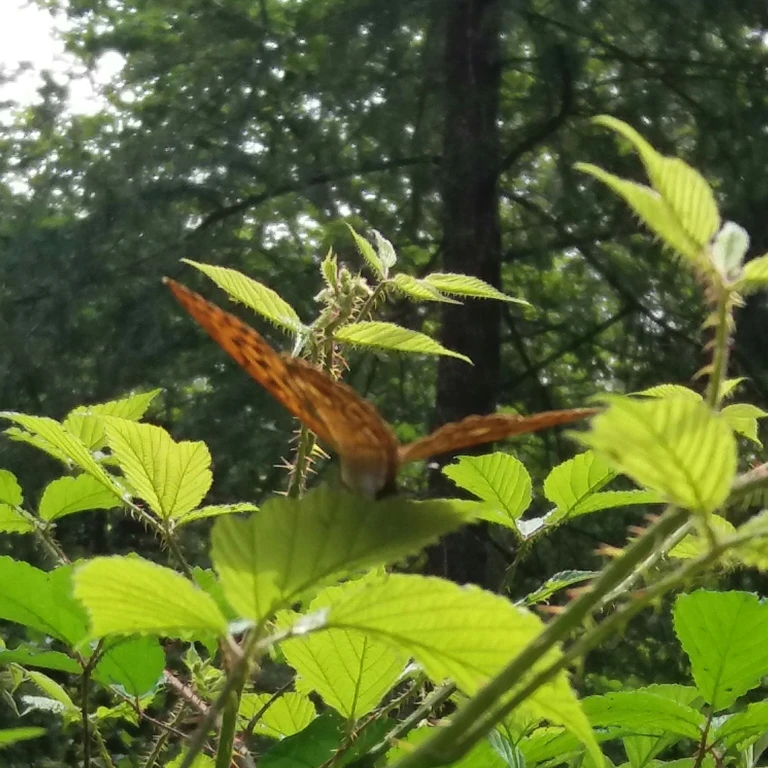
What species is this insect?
Argynnis paphia
